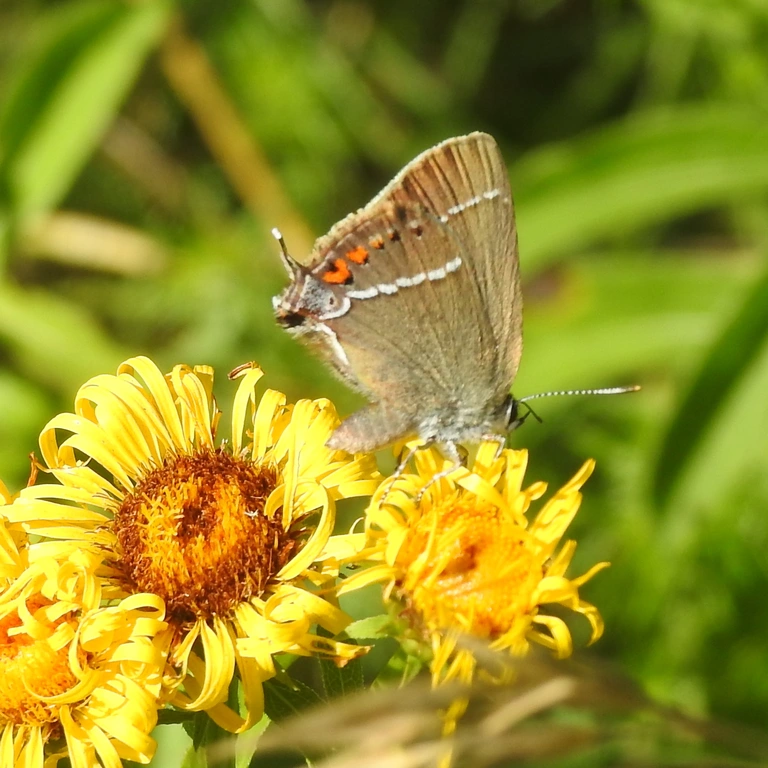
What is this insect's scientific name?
Satyrium spini (also Tuttiola spini)
